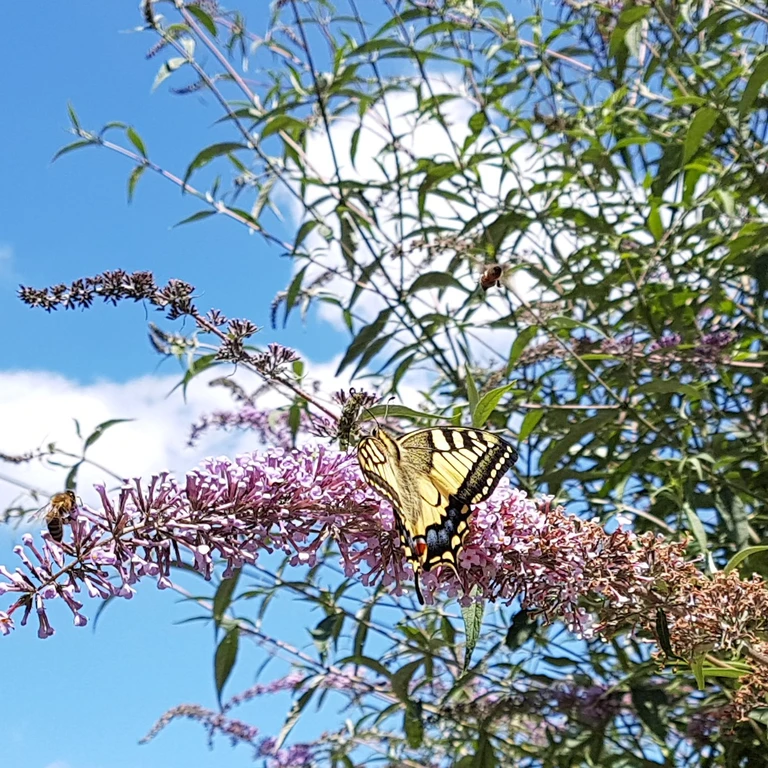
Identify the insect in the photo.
Papilio machaon
